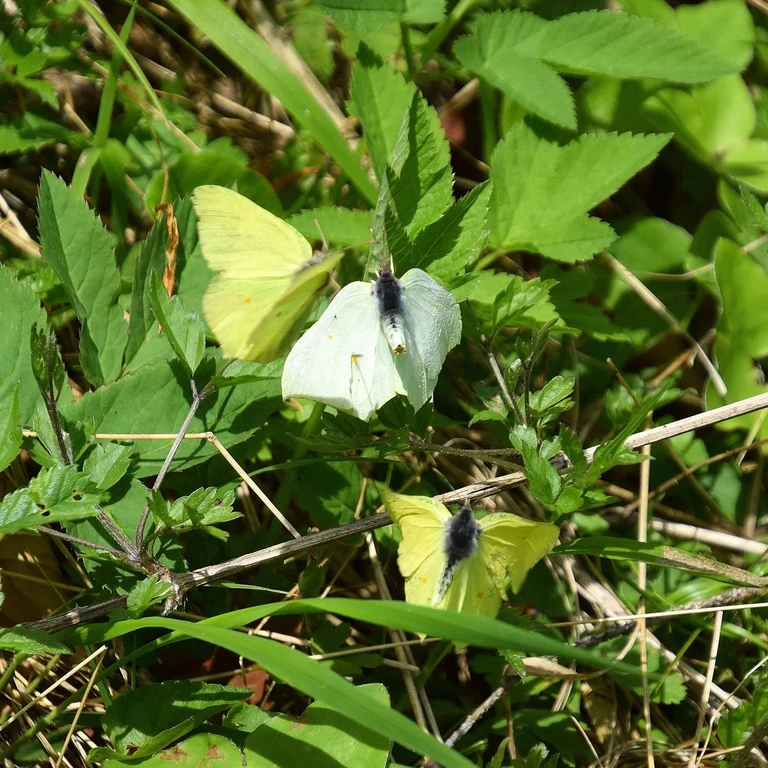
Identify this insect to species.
Gonepteryx rhamni
